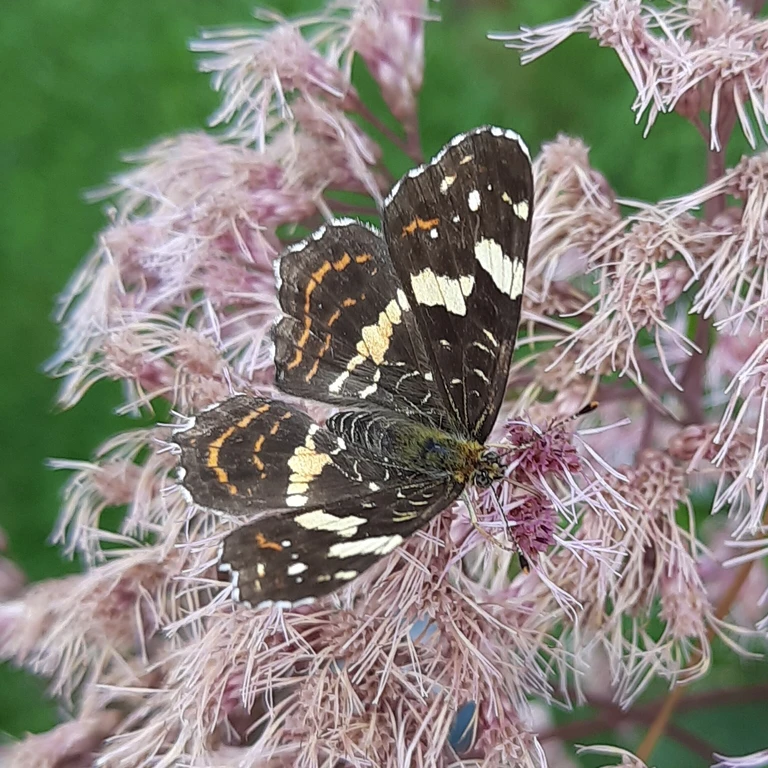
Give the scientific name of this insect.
Araschnia levana
